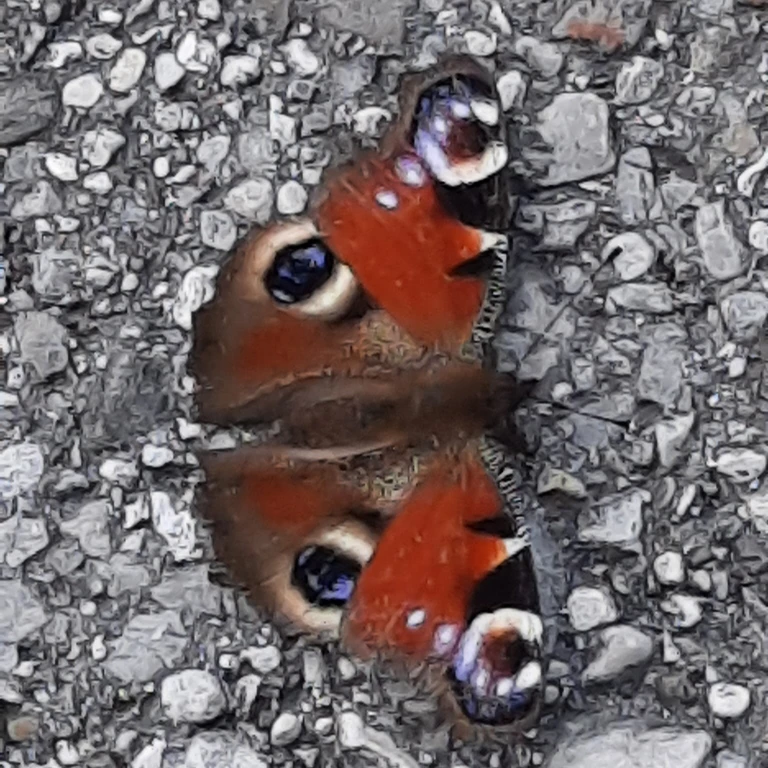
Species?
Aglais io
